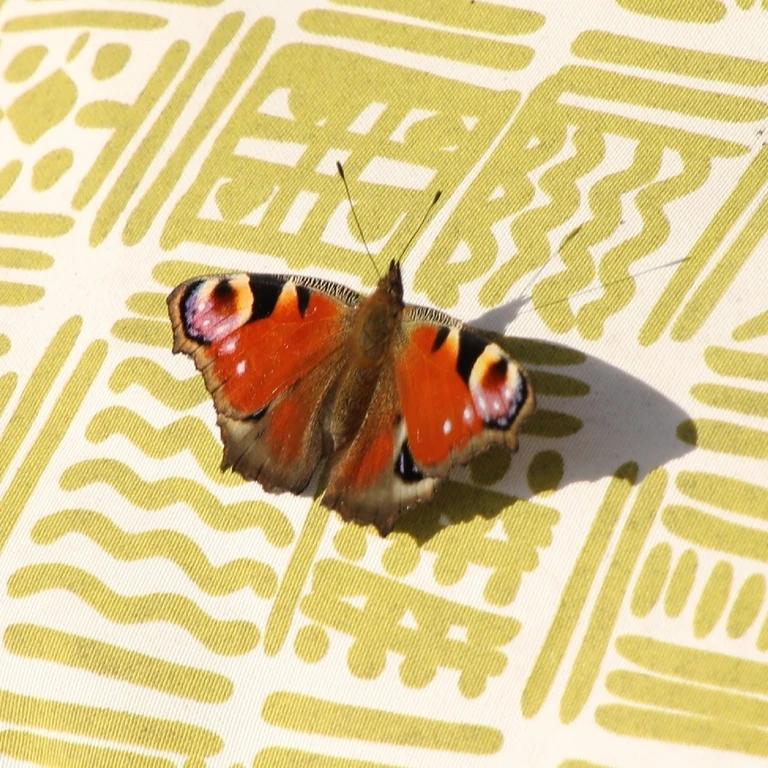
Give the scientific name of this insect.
Aglais io
